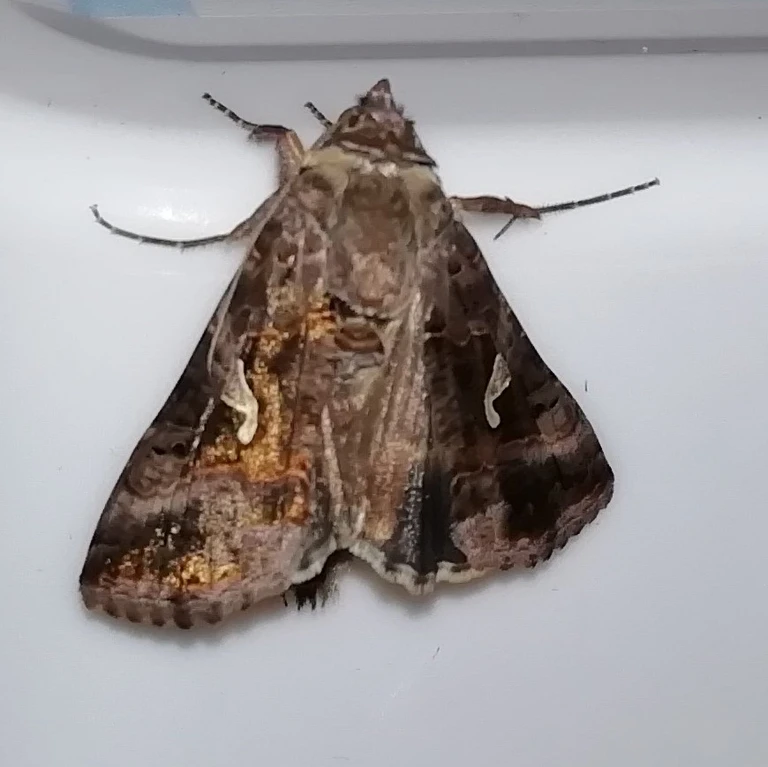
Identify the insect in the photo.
Autographa gamma
